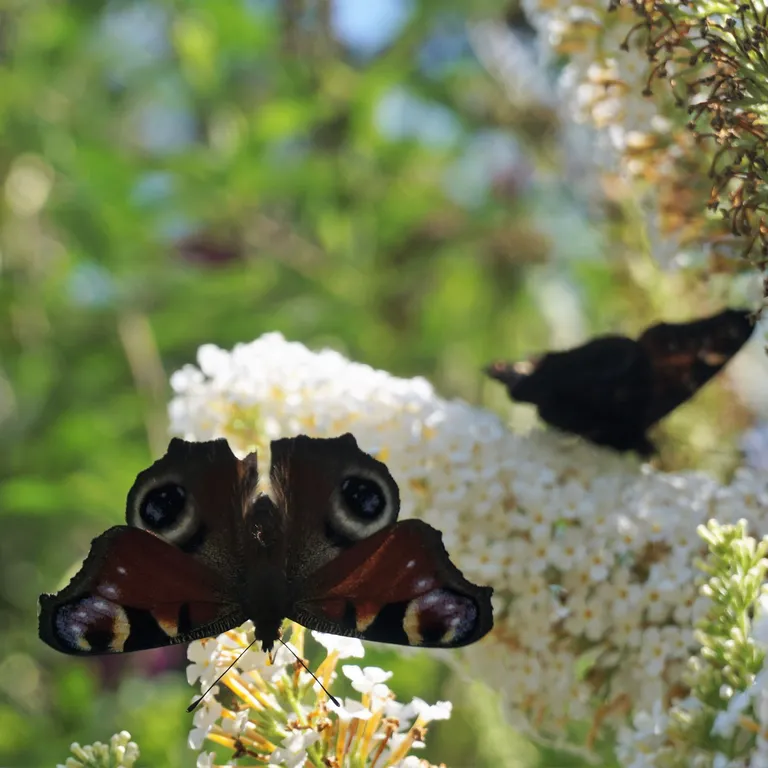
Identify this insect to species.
Aglais io
